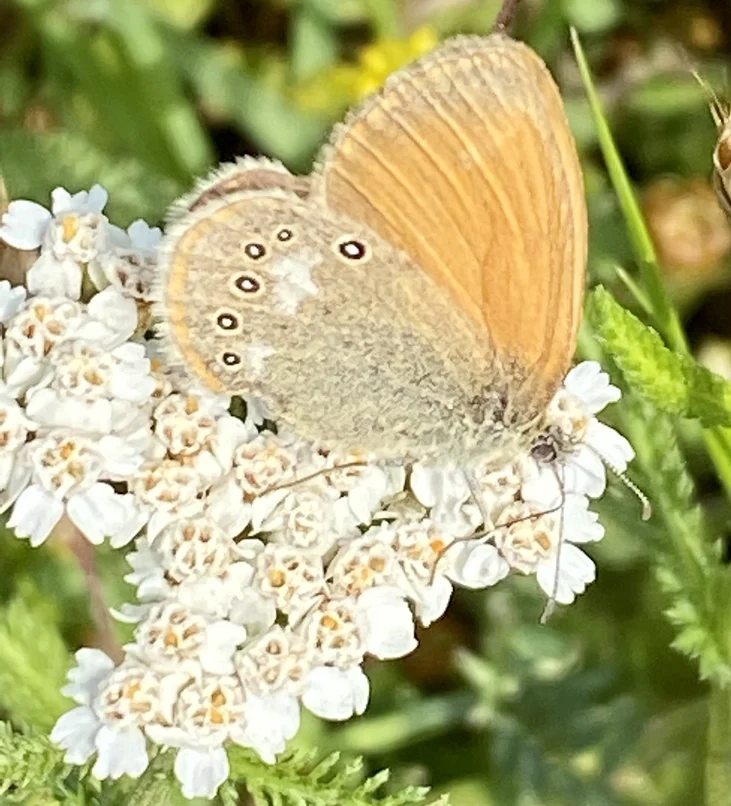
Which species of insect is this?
Coenonympha glycerion (also Coenonympha iphis)
